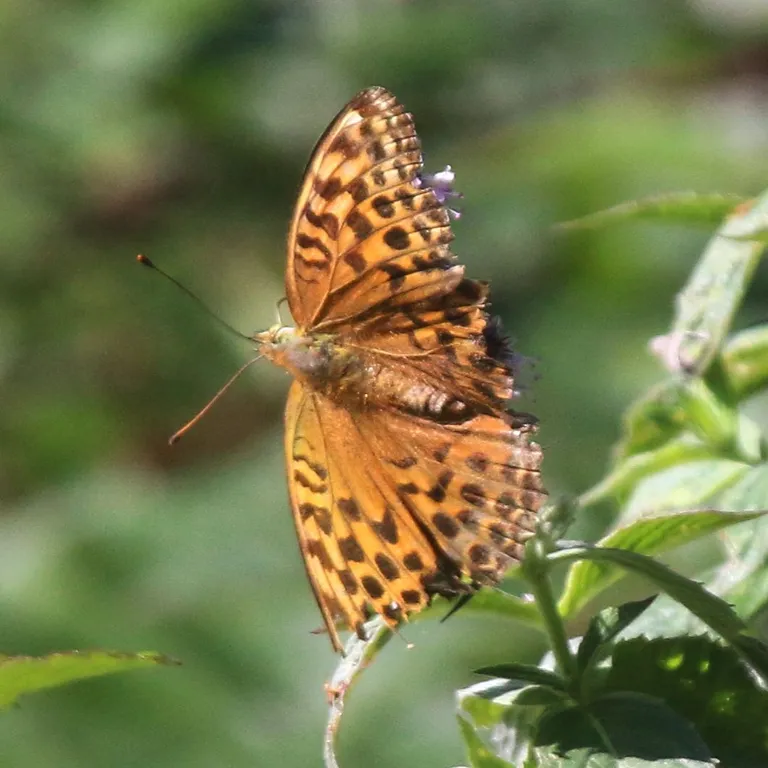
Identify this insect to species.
Argynnis paphia
